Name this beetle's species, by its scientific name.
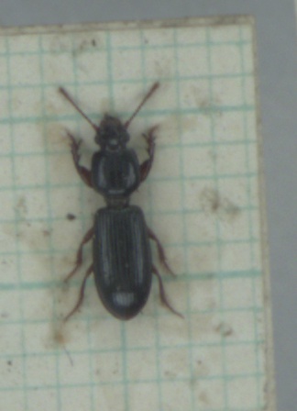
Clivina fossor
